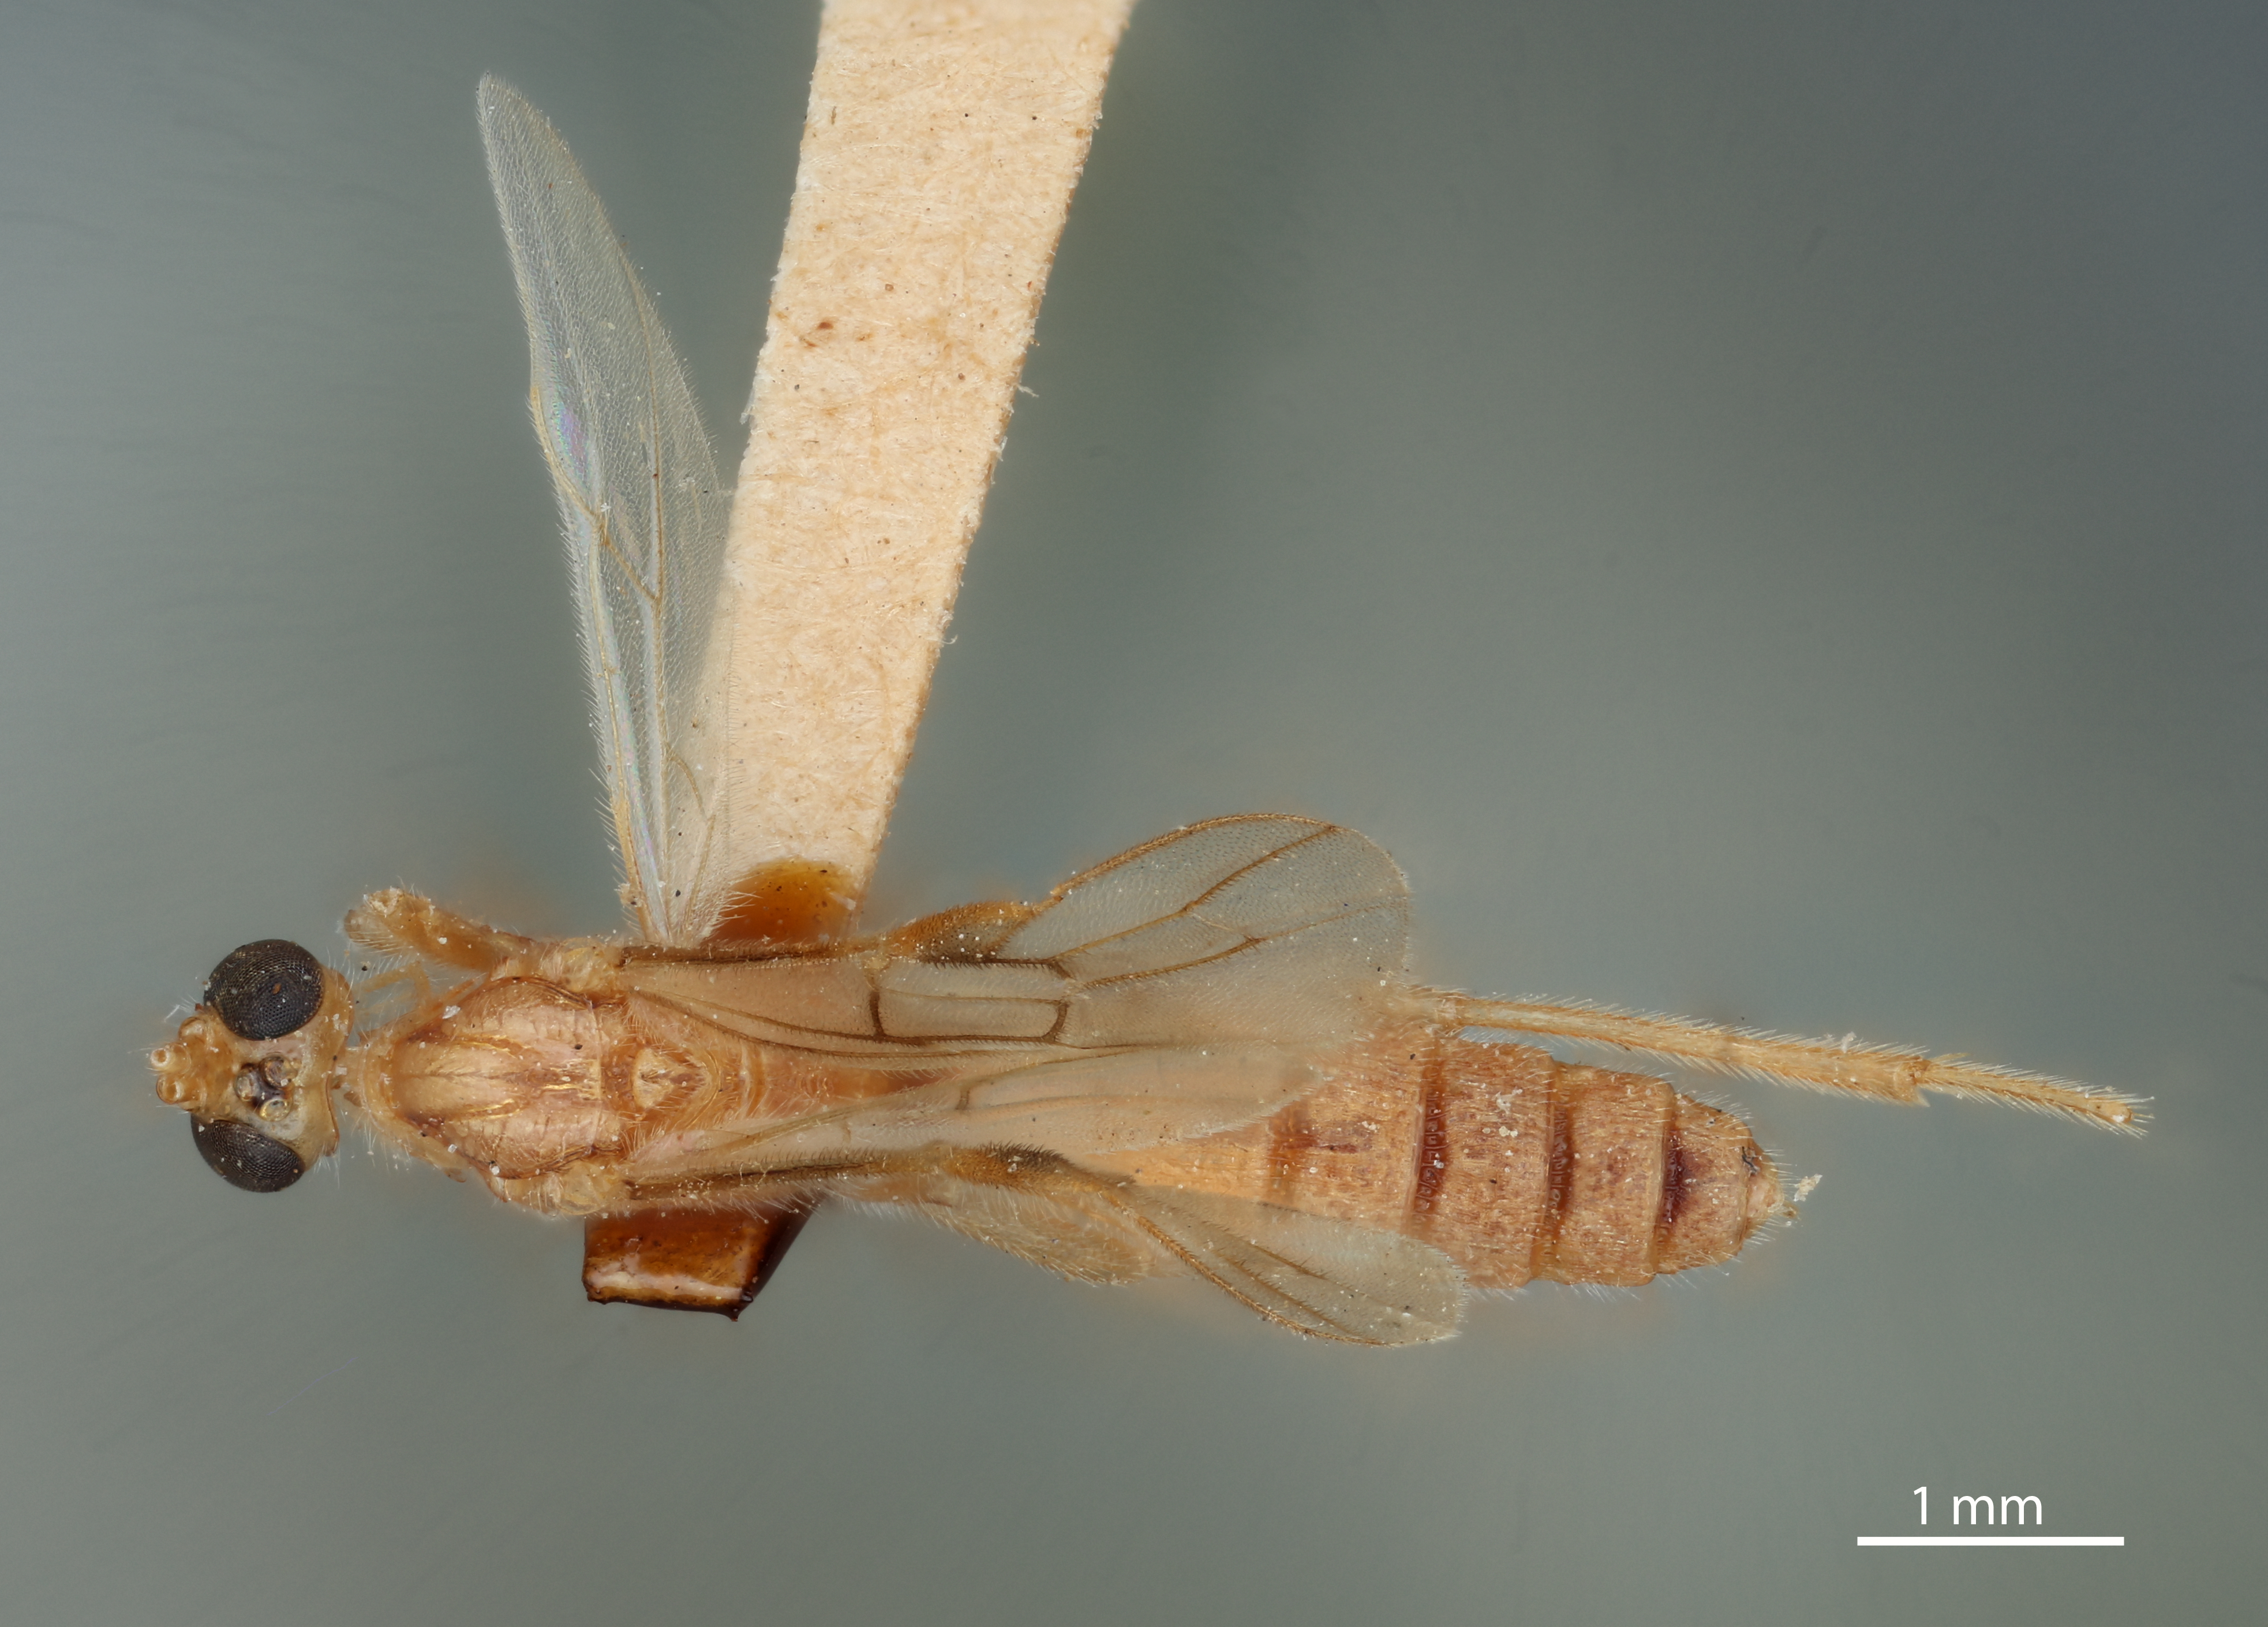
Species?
Rhogas palavanicus
